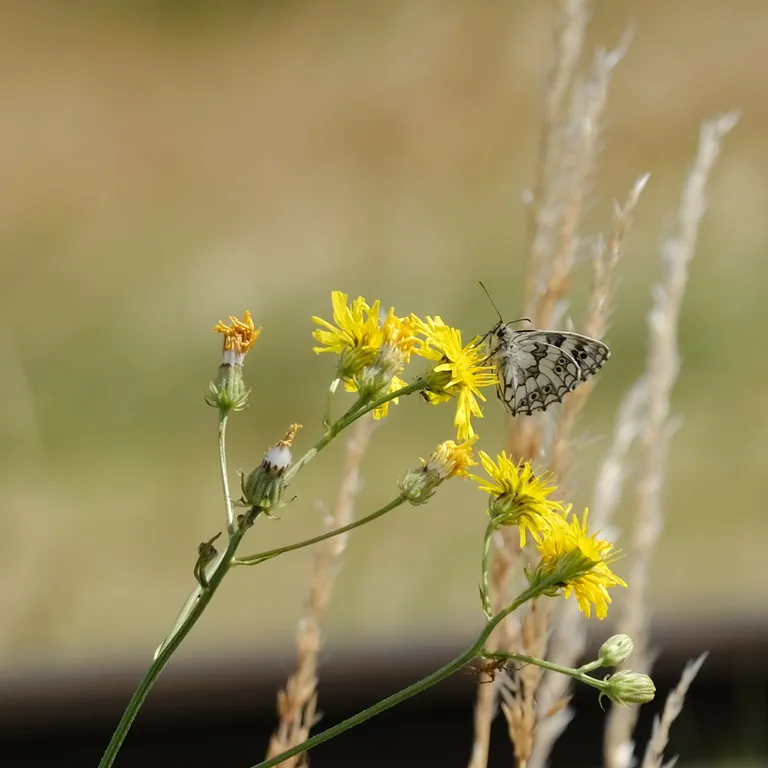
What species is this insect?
Melanargia galathea
